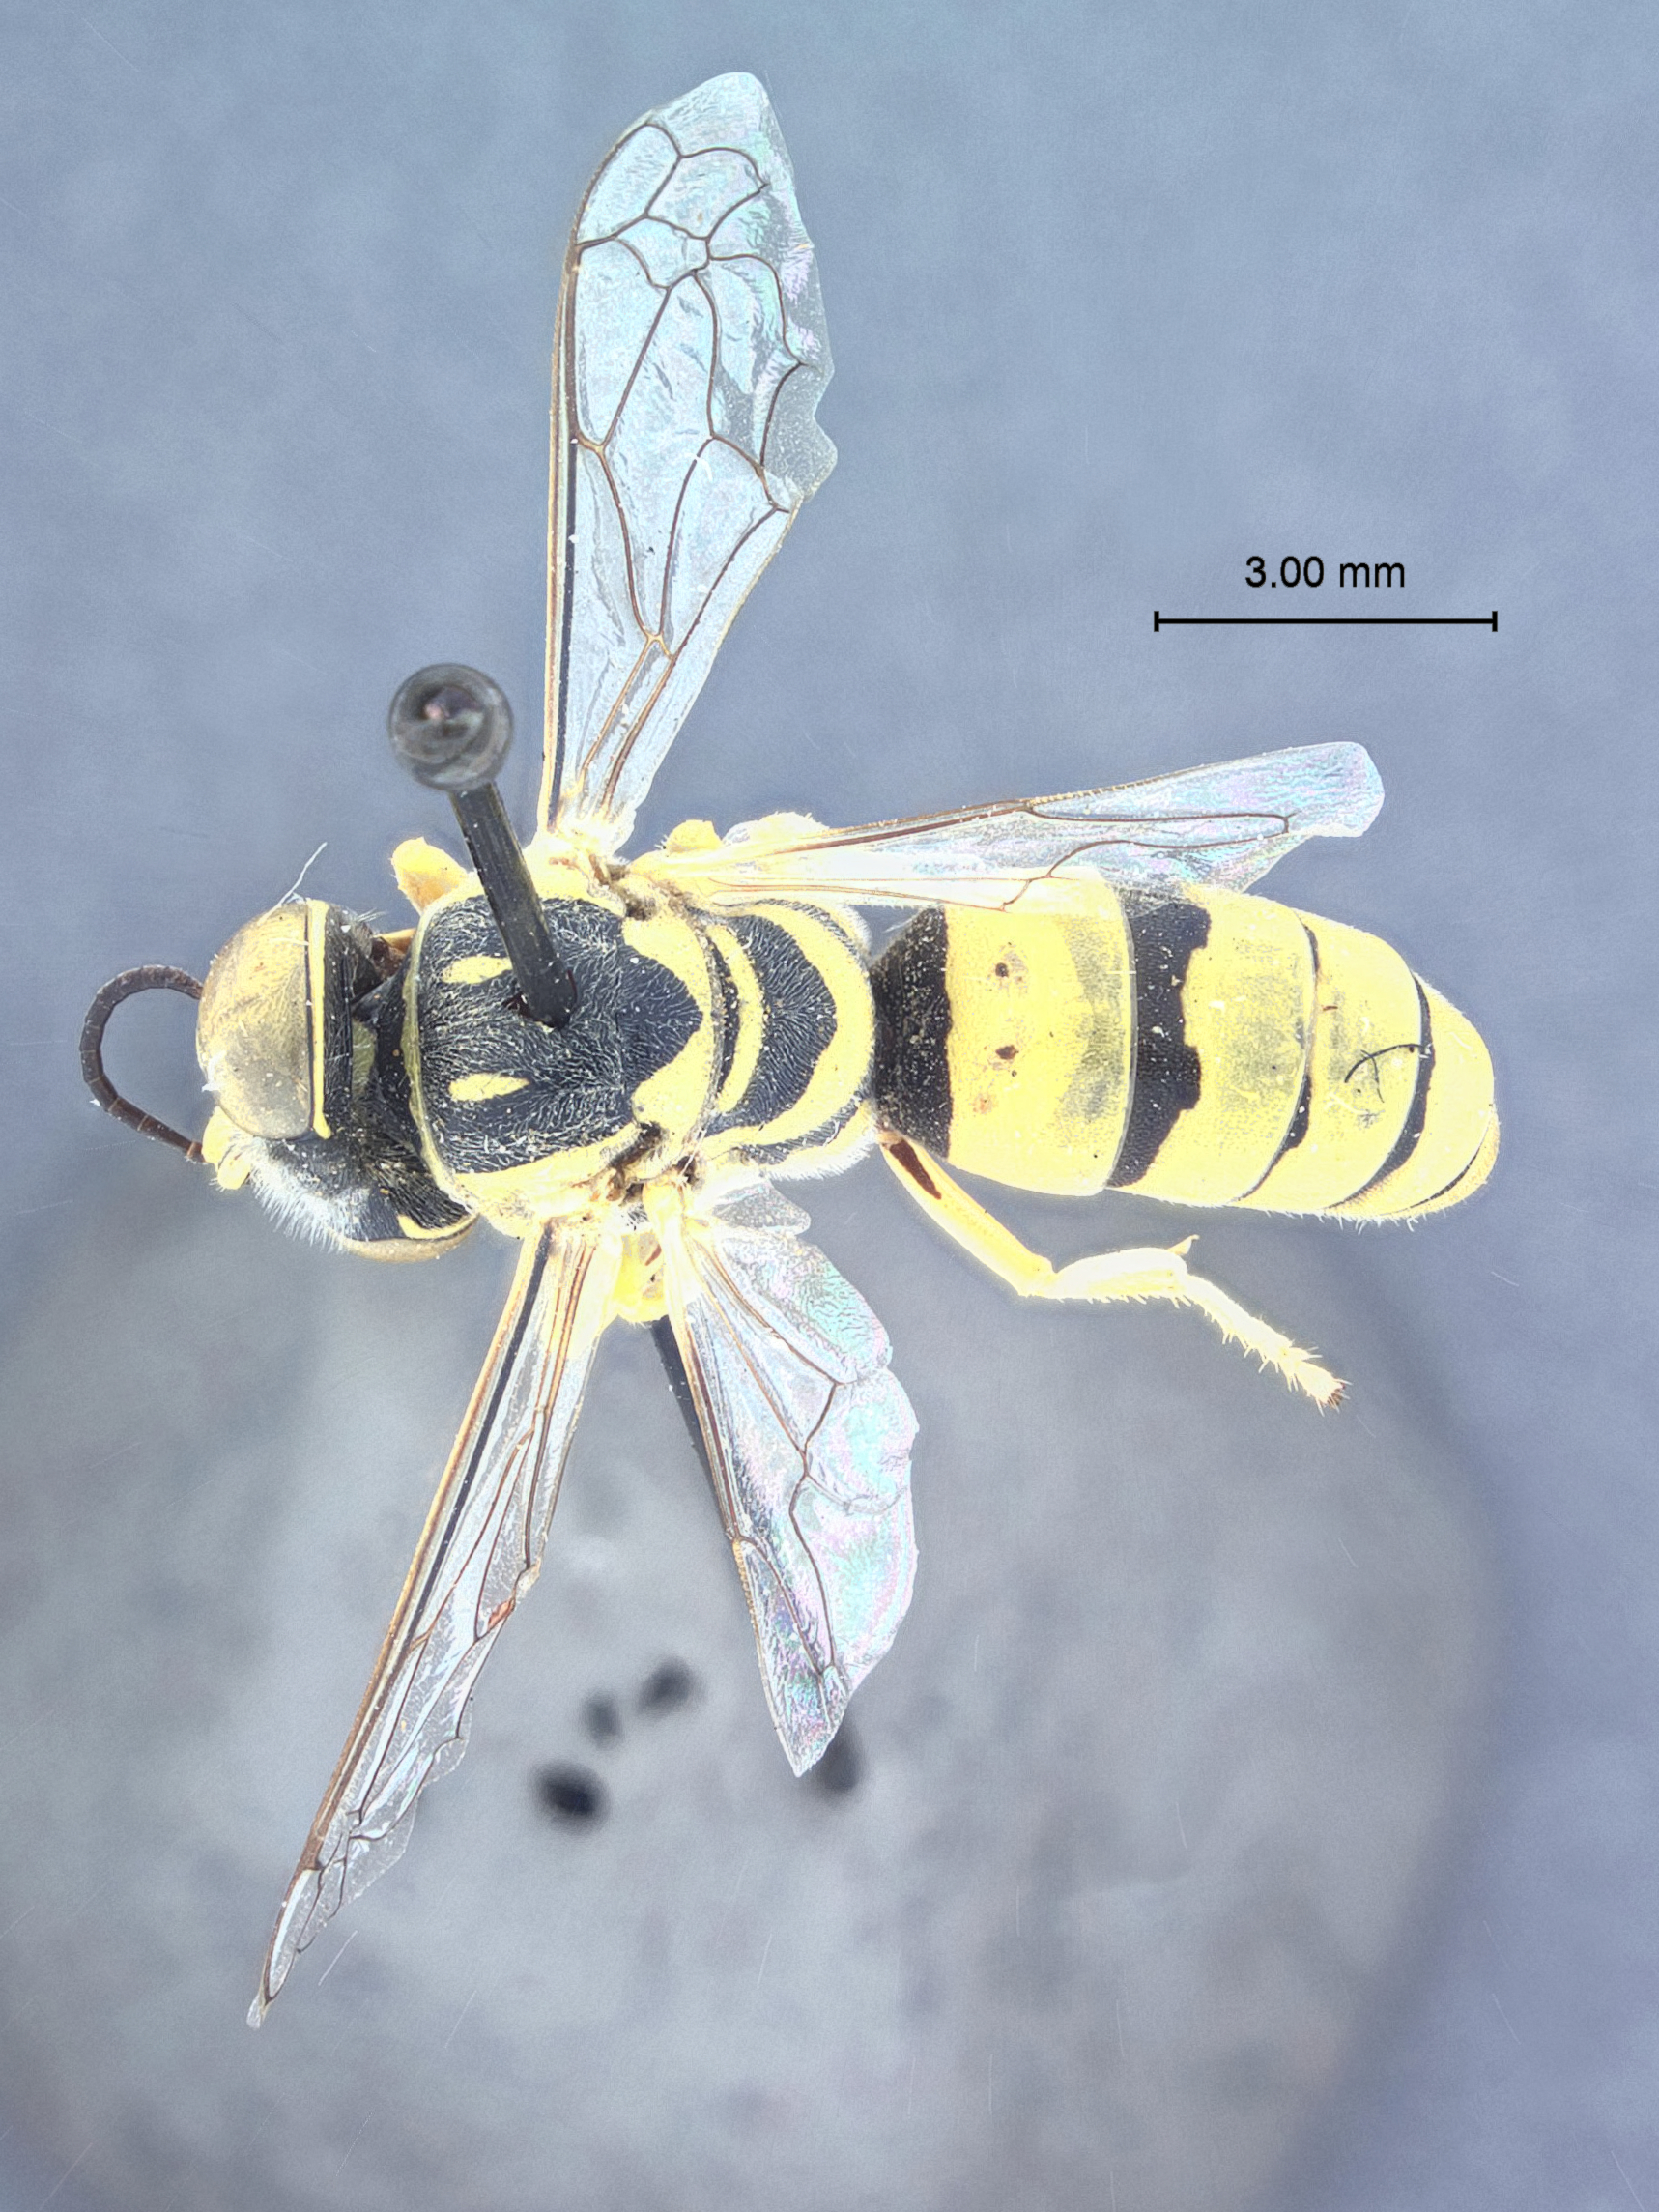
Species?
Microbembix bidens
